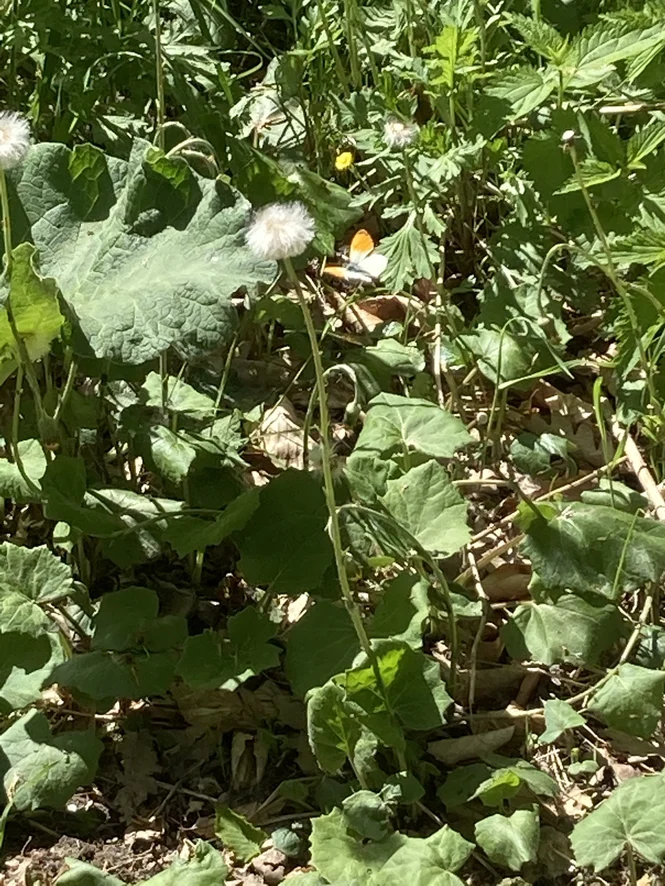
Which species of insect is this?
Anthocharis cardamines
